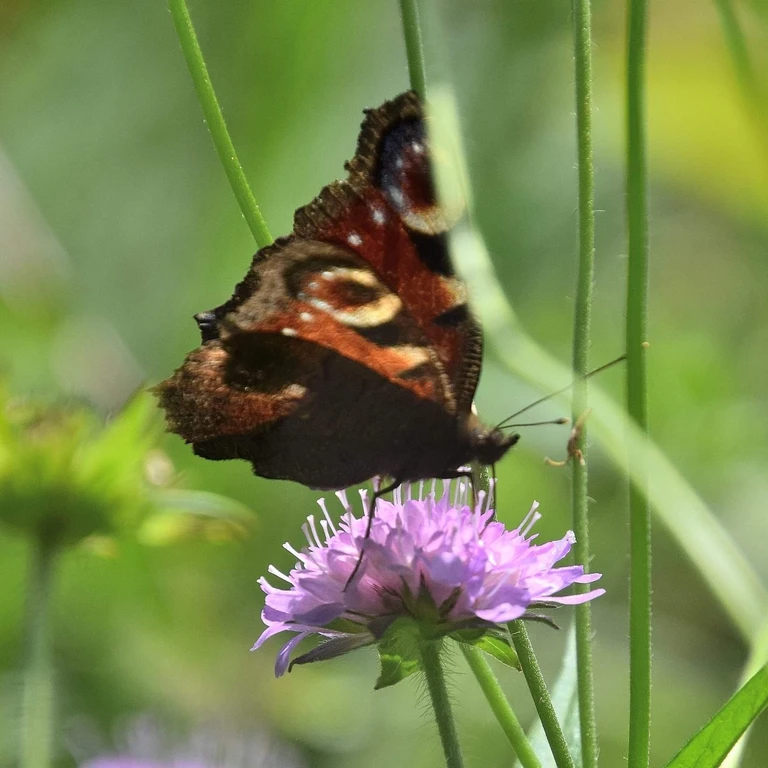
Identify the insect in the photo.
Aglais io
